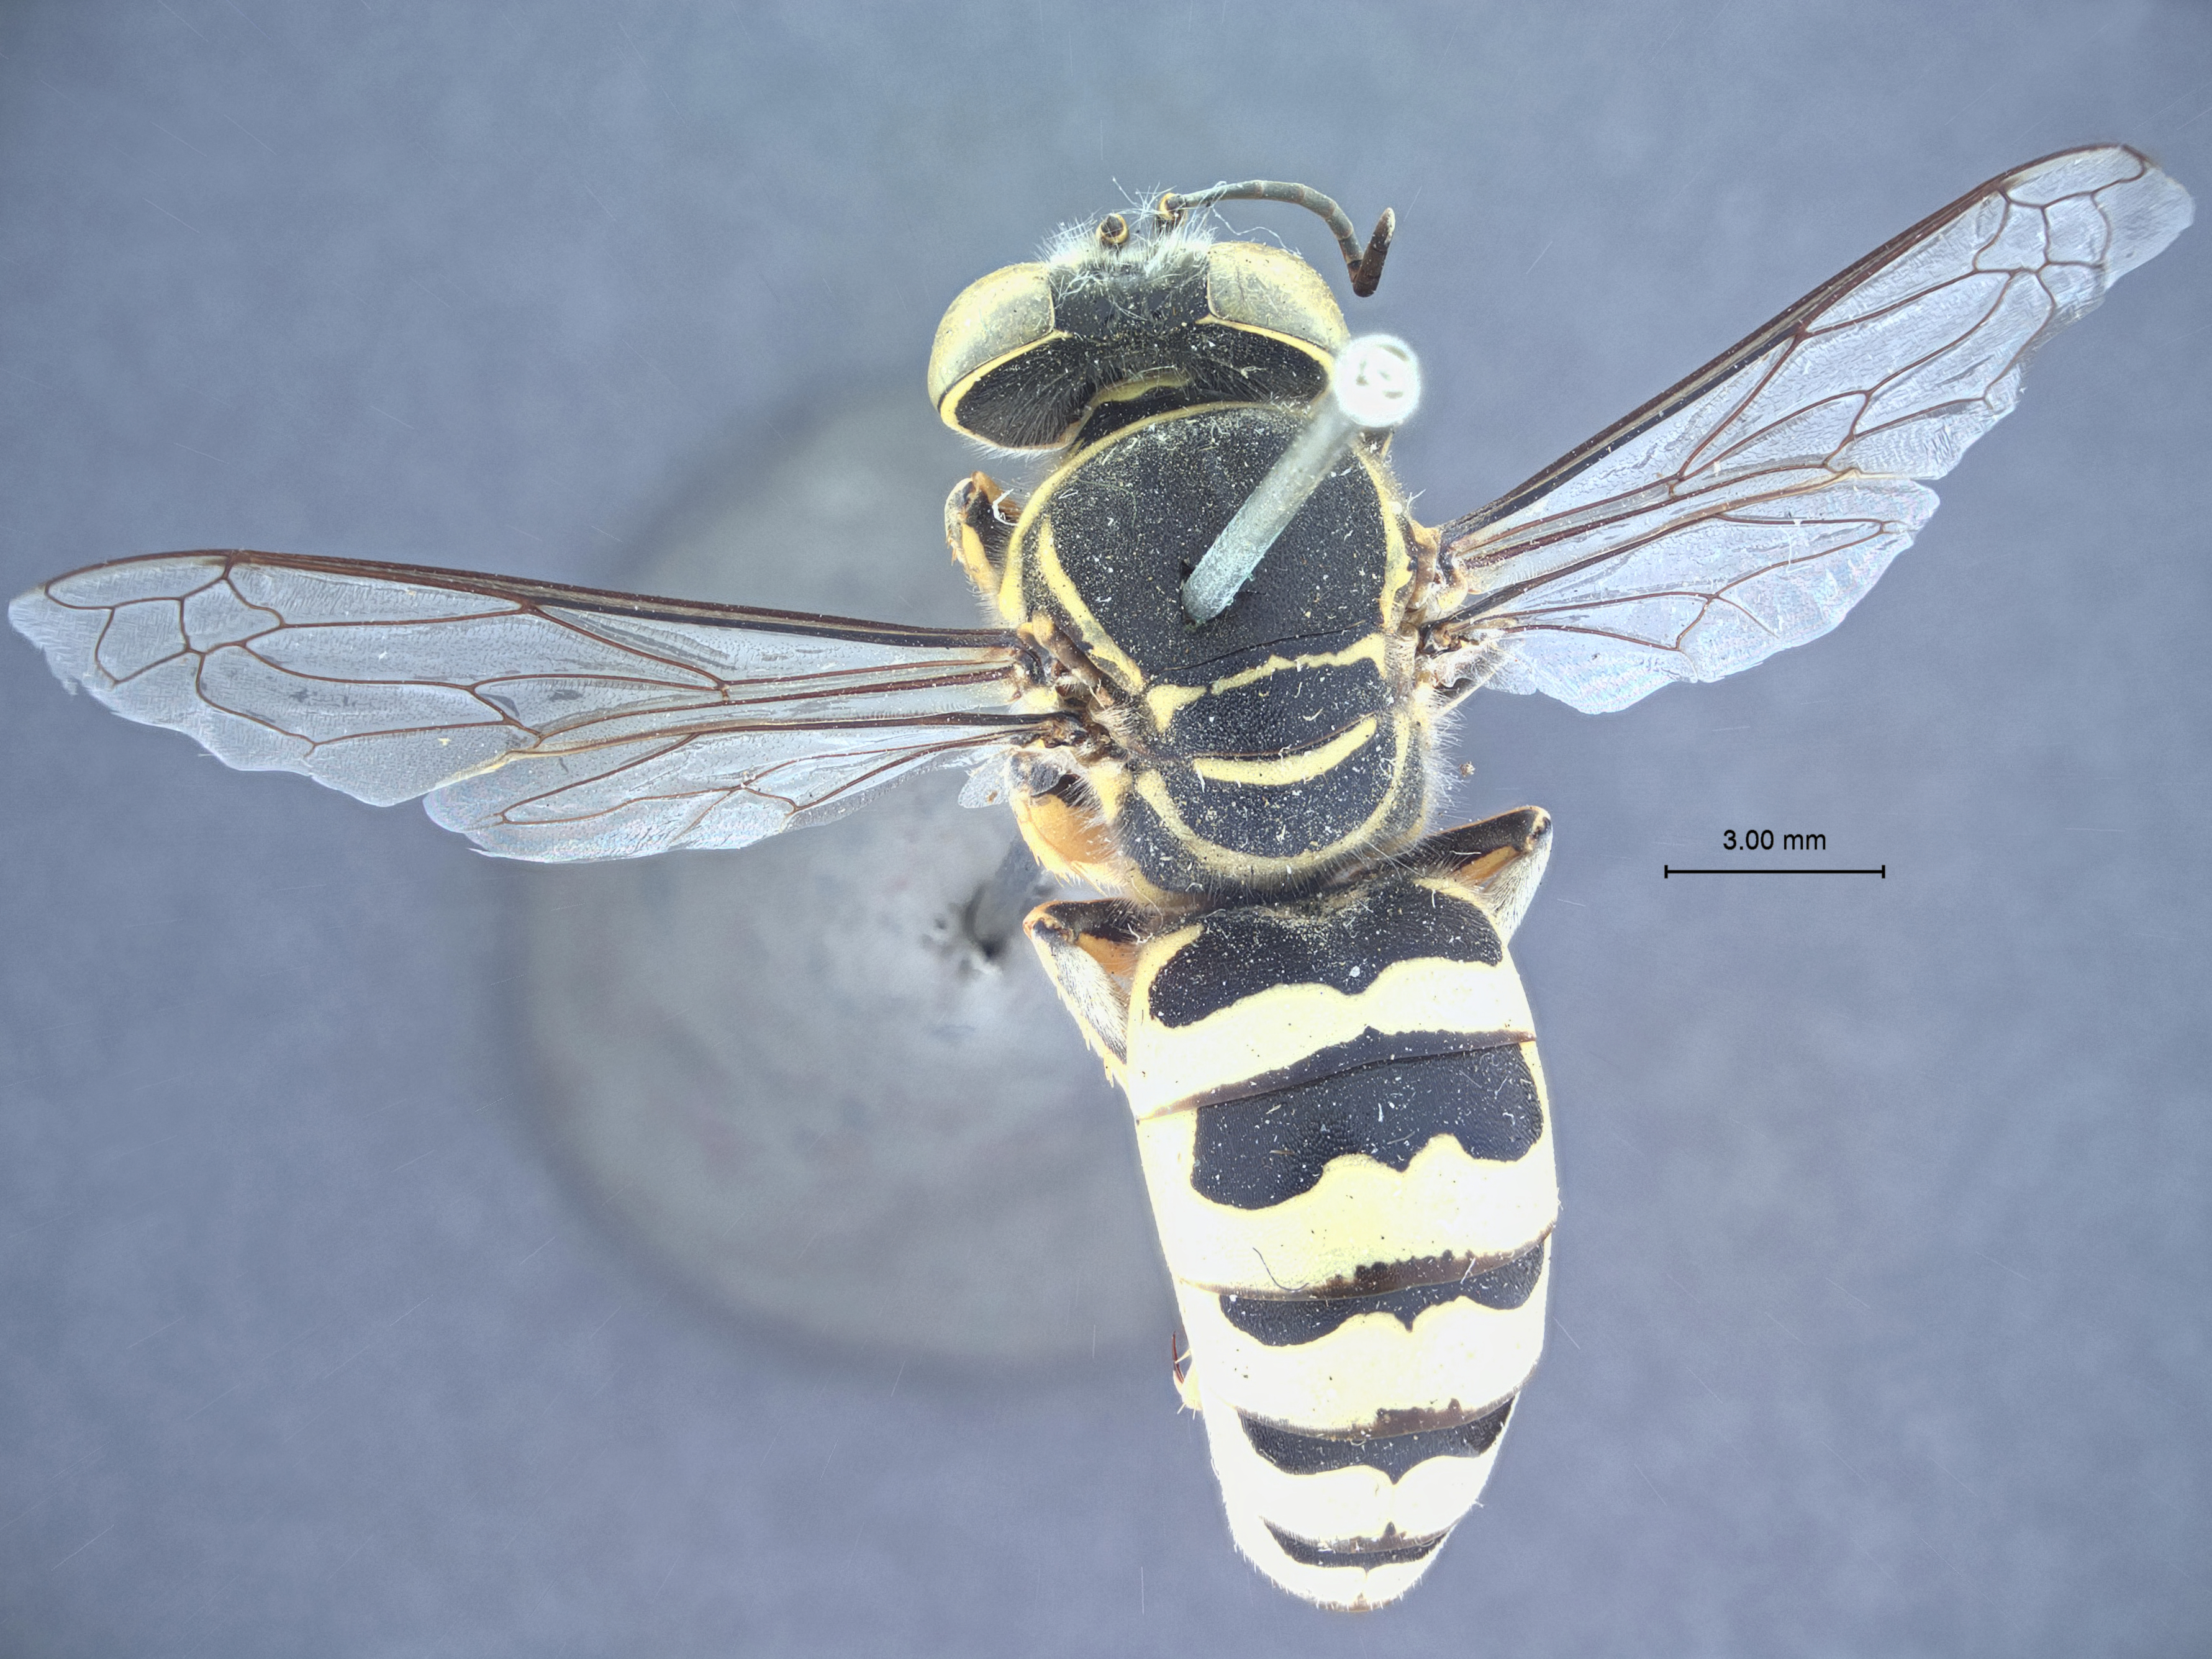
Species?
Stictia infracta
